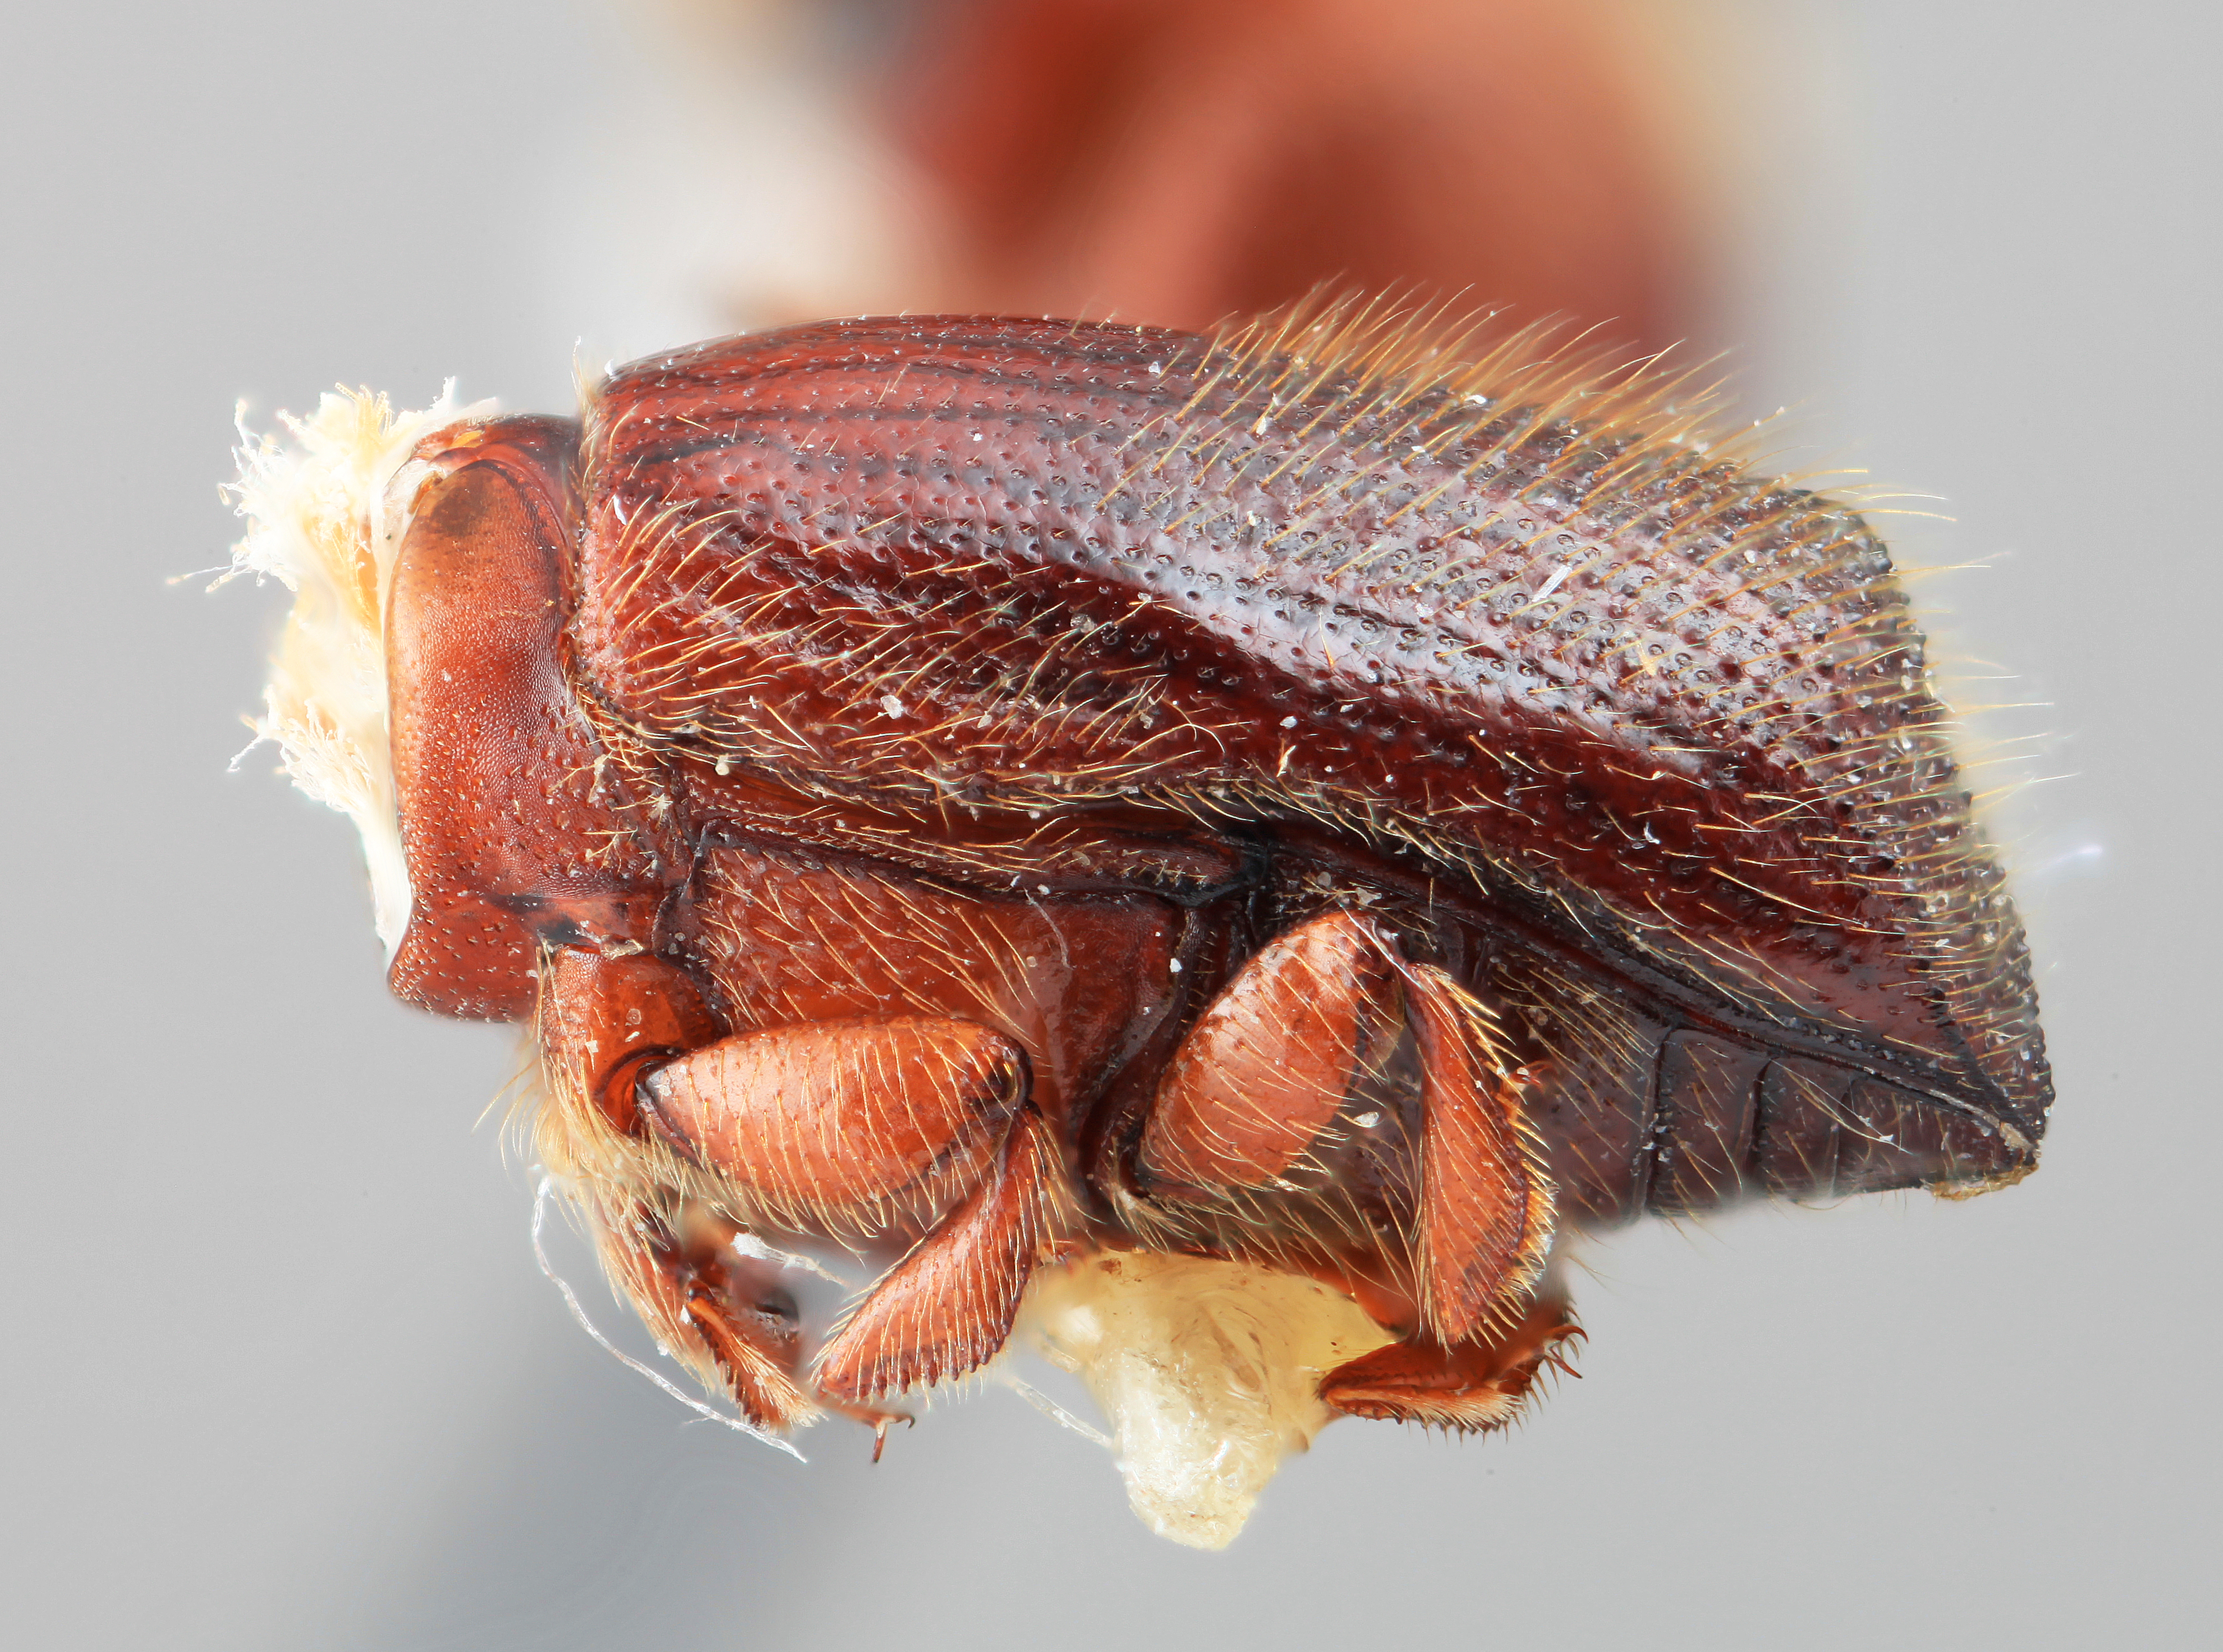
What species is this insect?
Dryocoetoides severus
